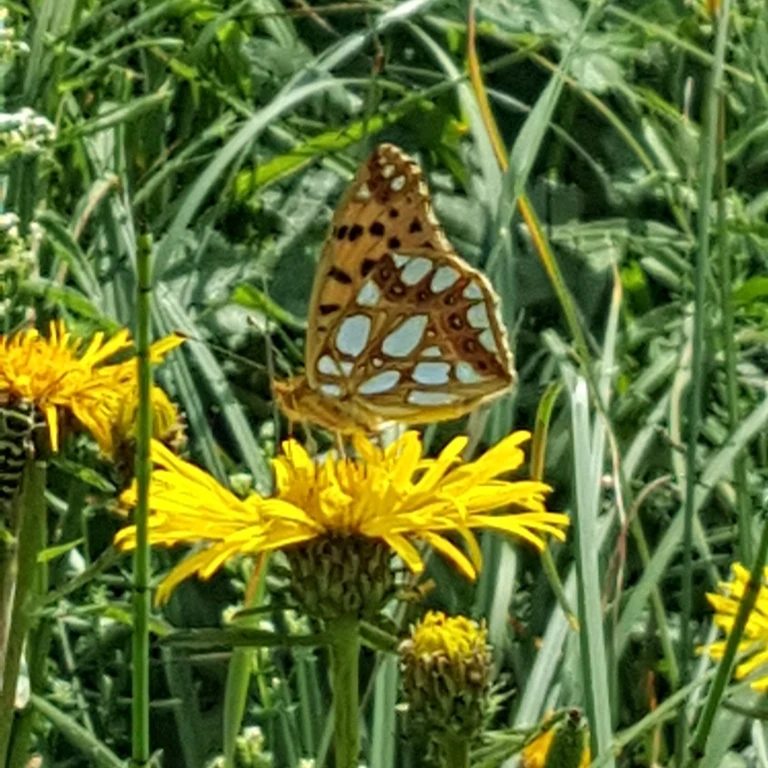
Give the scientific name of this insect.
Issoria lathonia
